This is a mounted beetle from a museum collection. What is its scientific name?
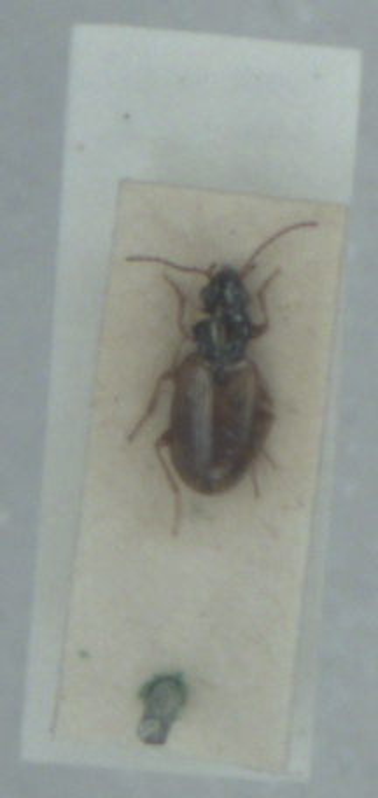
Bembidion ephippium
